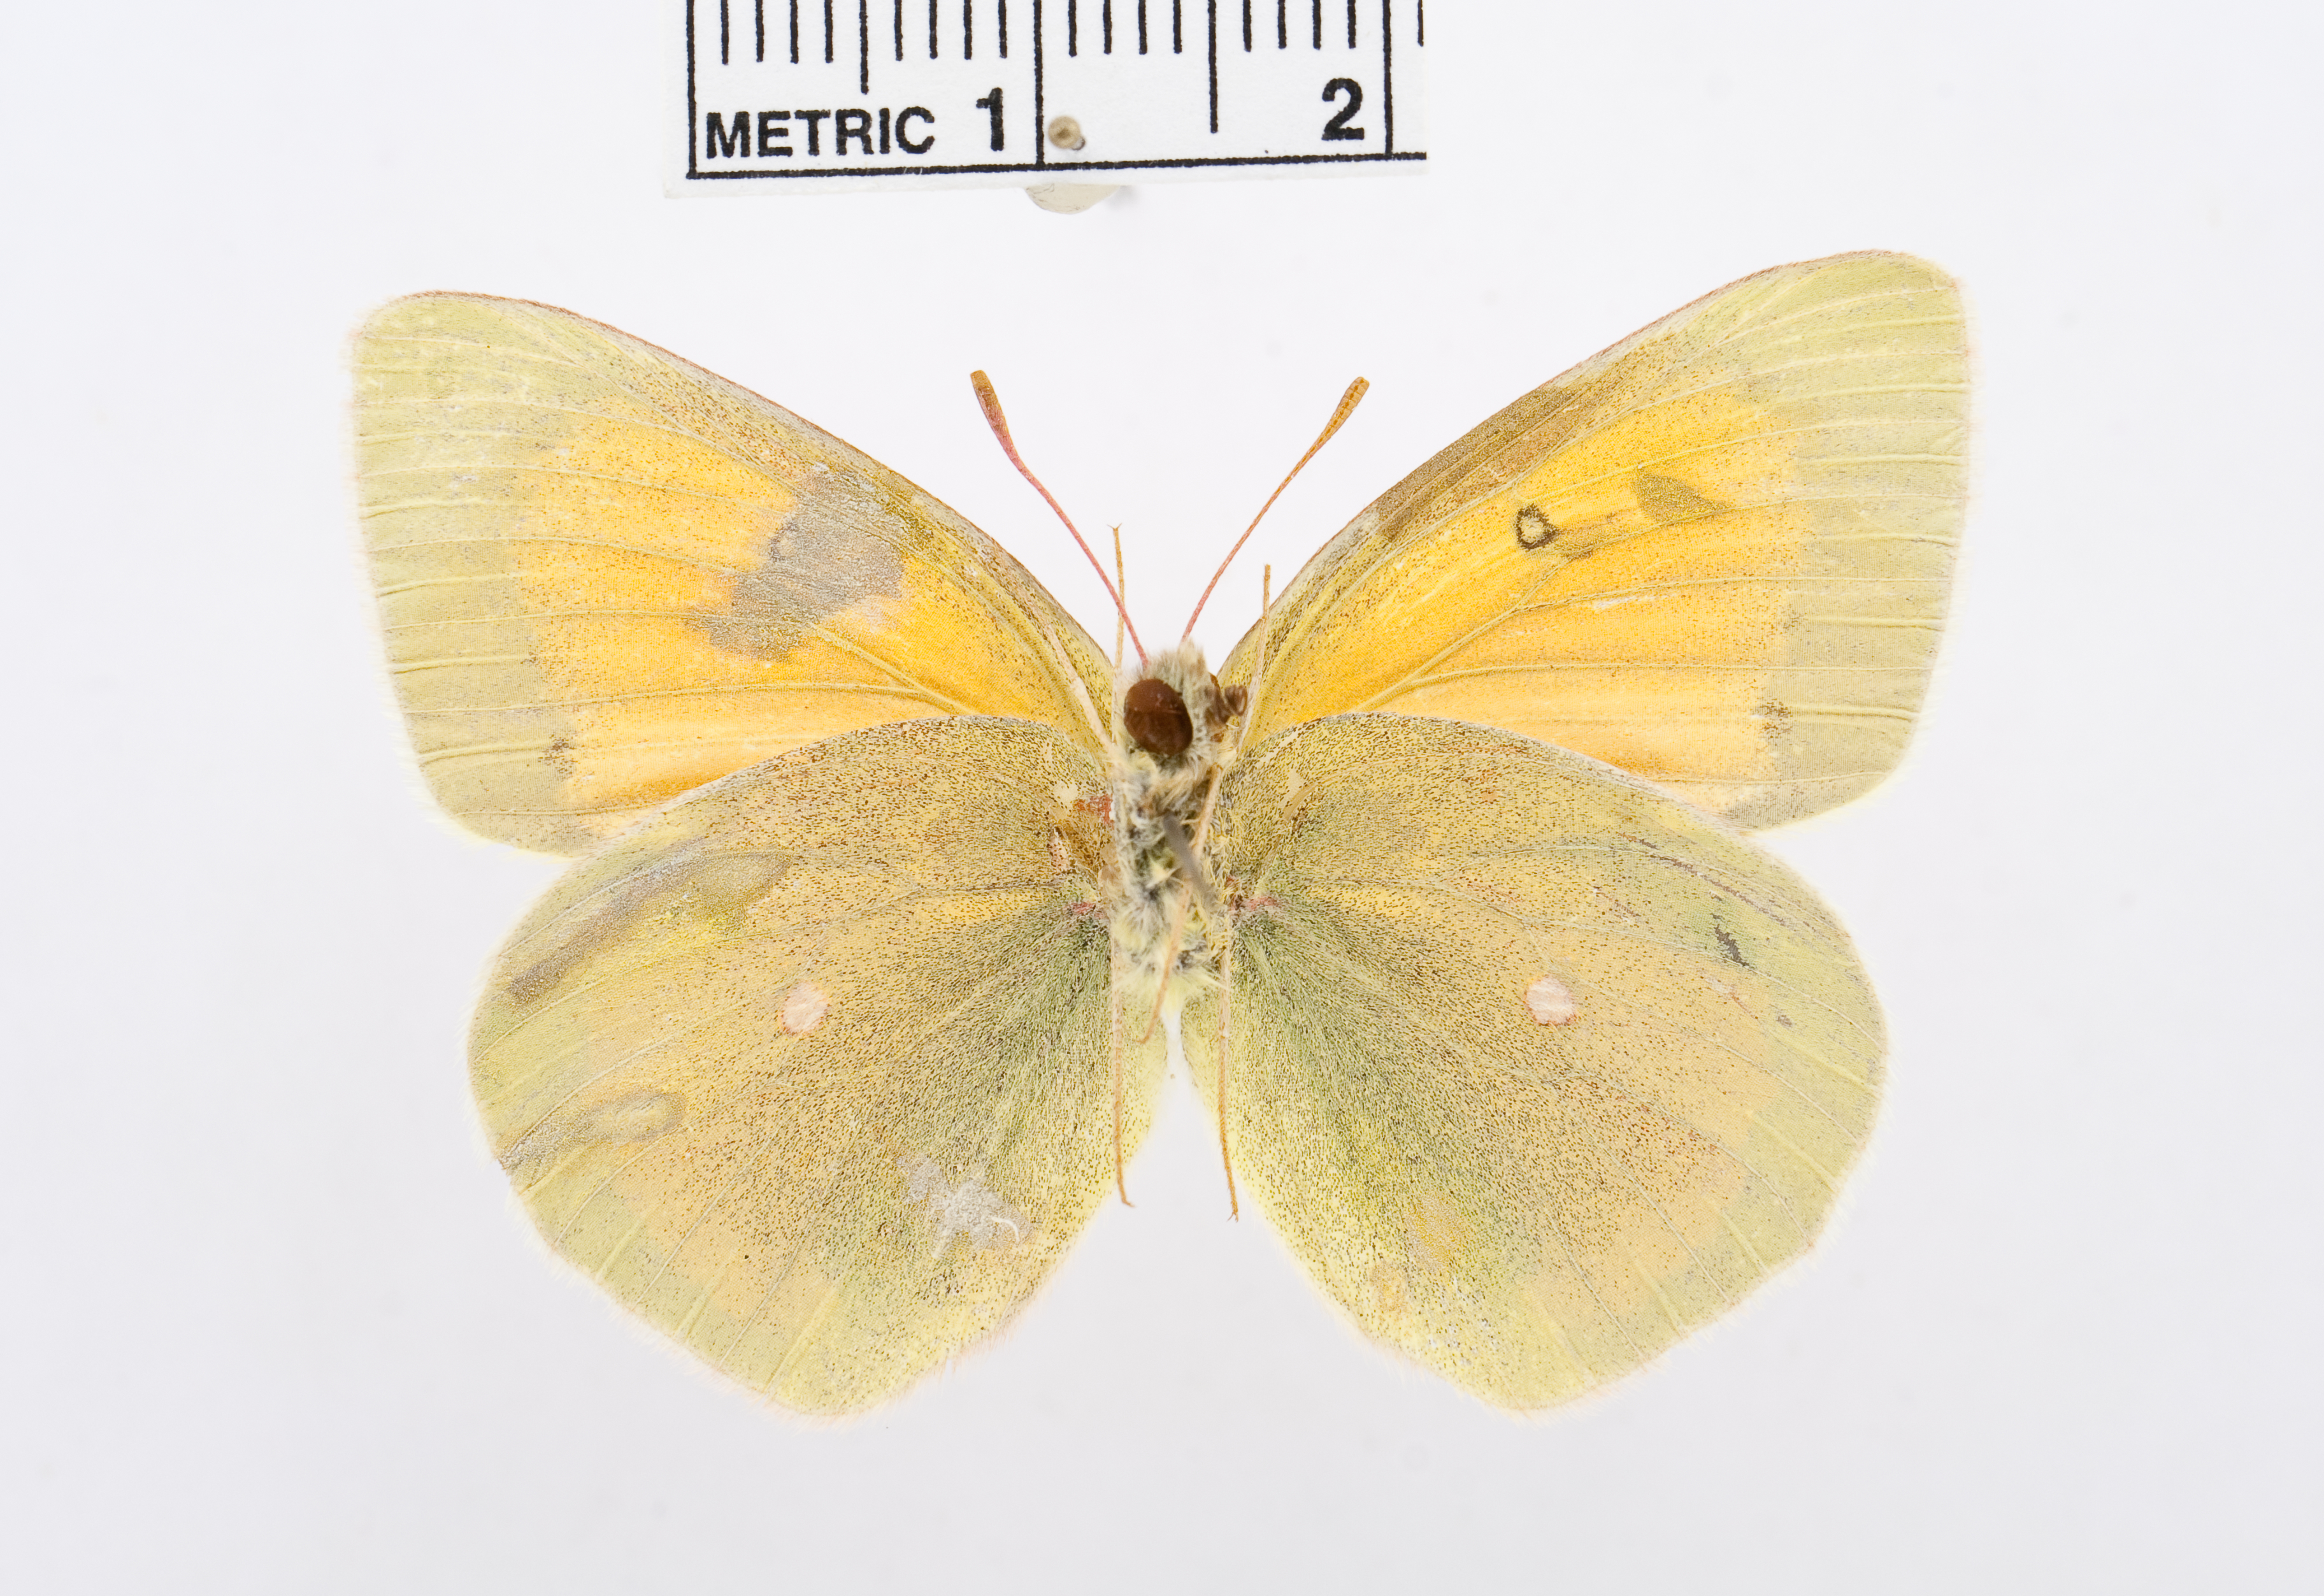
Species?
Colias aurora
